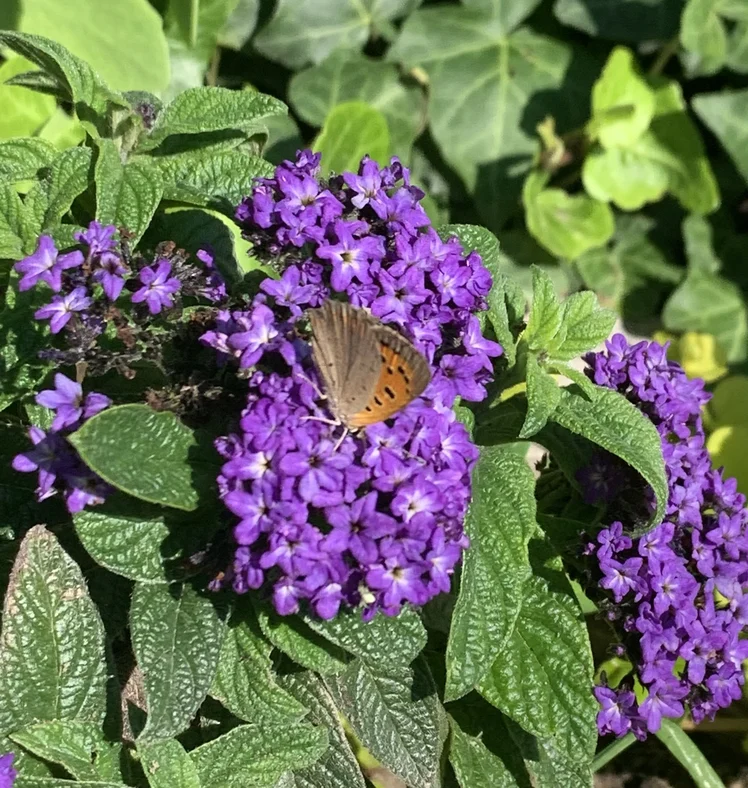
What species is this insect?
Lycaena phlaeas
